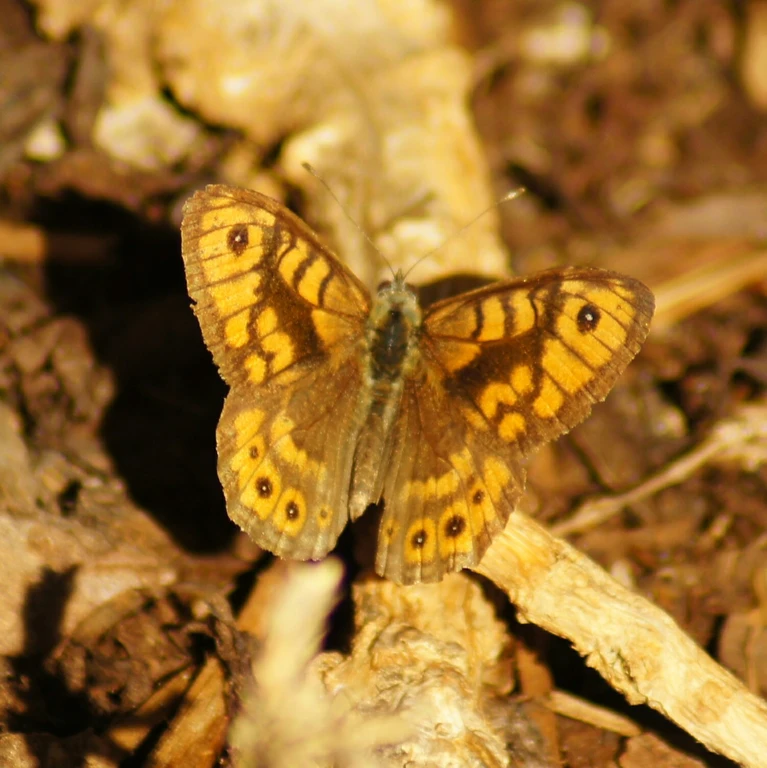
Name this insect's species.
Lasiommata megera (also Pararge megera)
